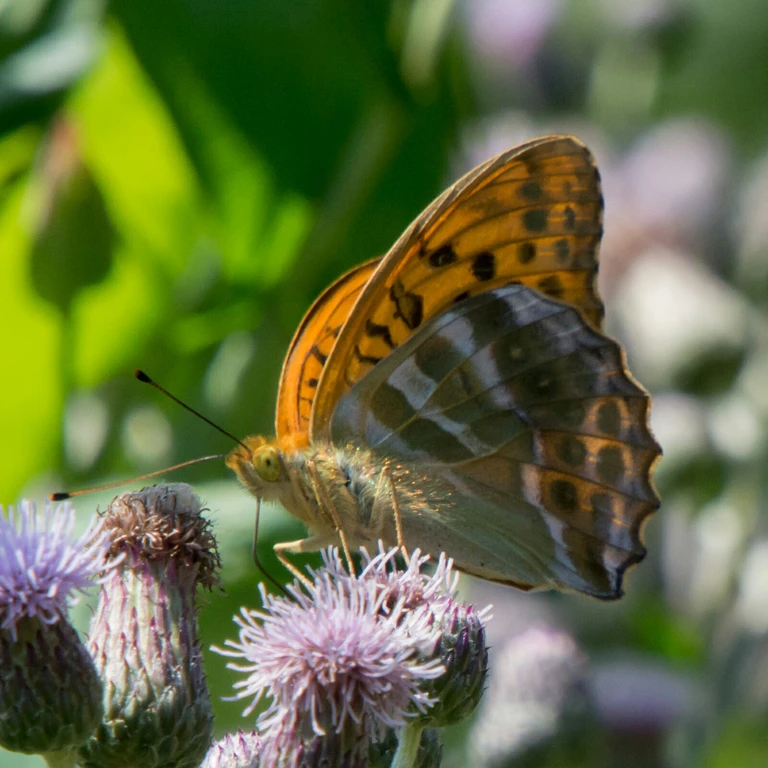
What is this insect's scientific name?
Argynnis paphia
